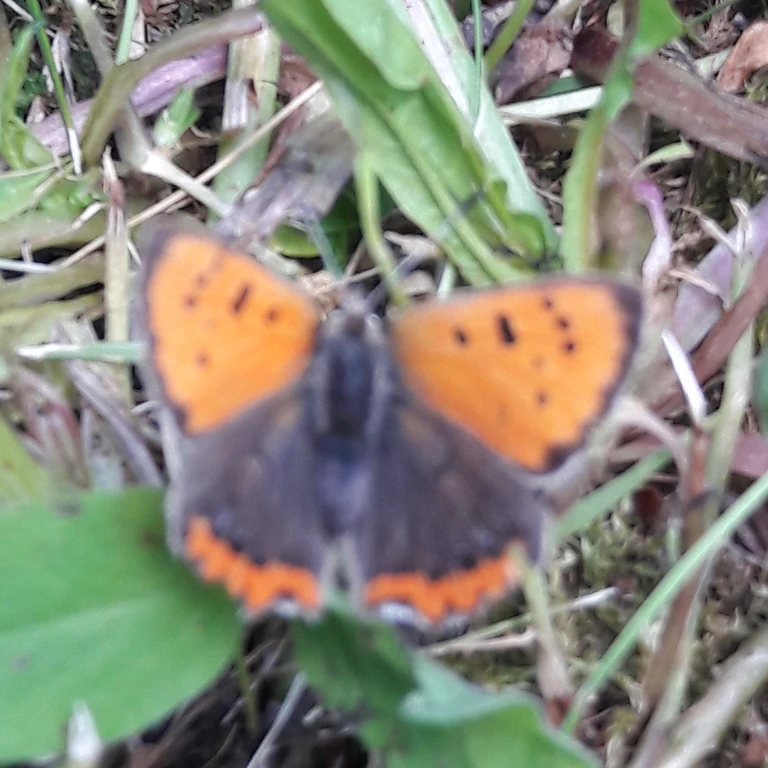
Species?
Lycaena phlaeas
